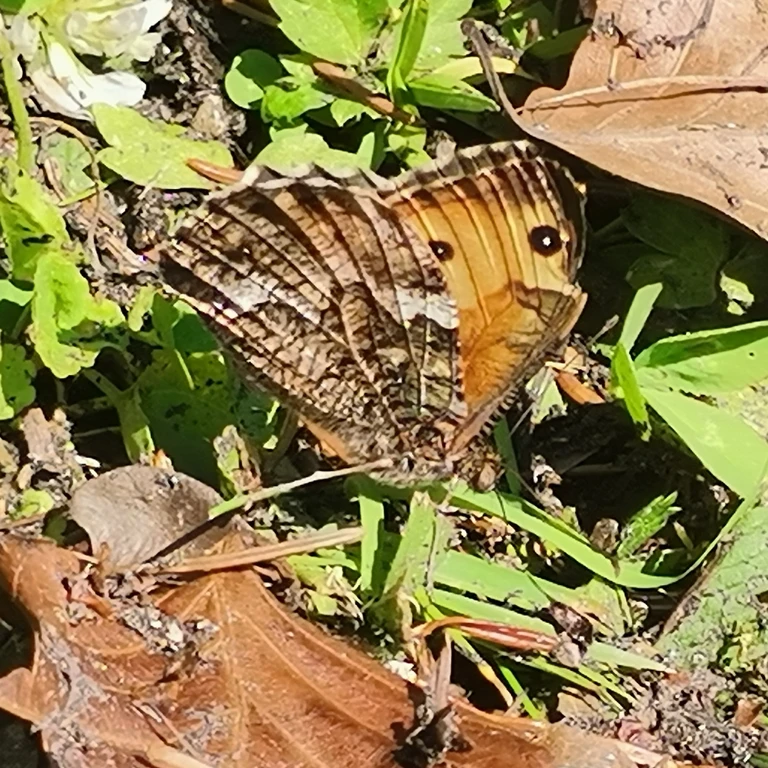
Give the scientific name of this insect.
Hipparchia semele
